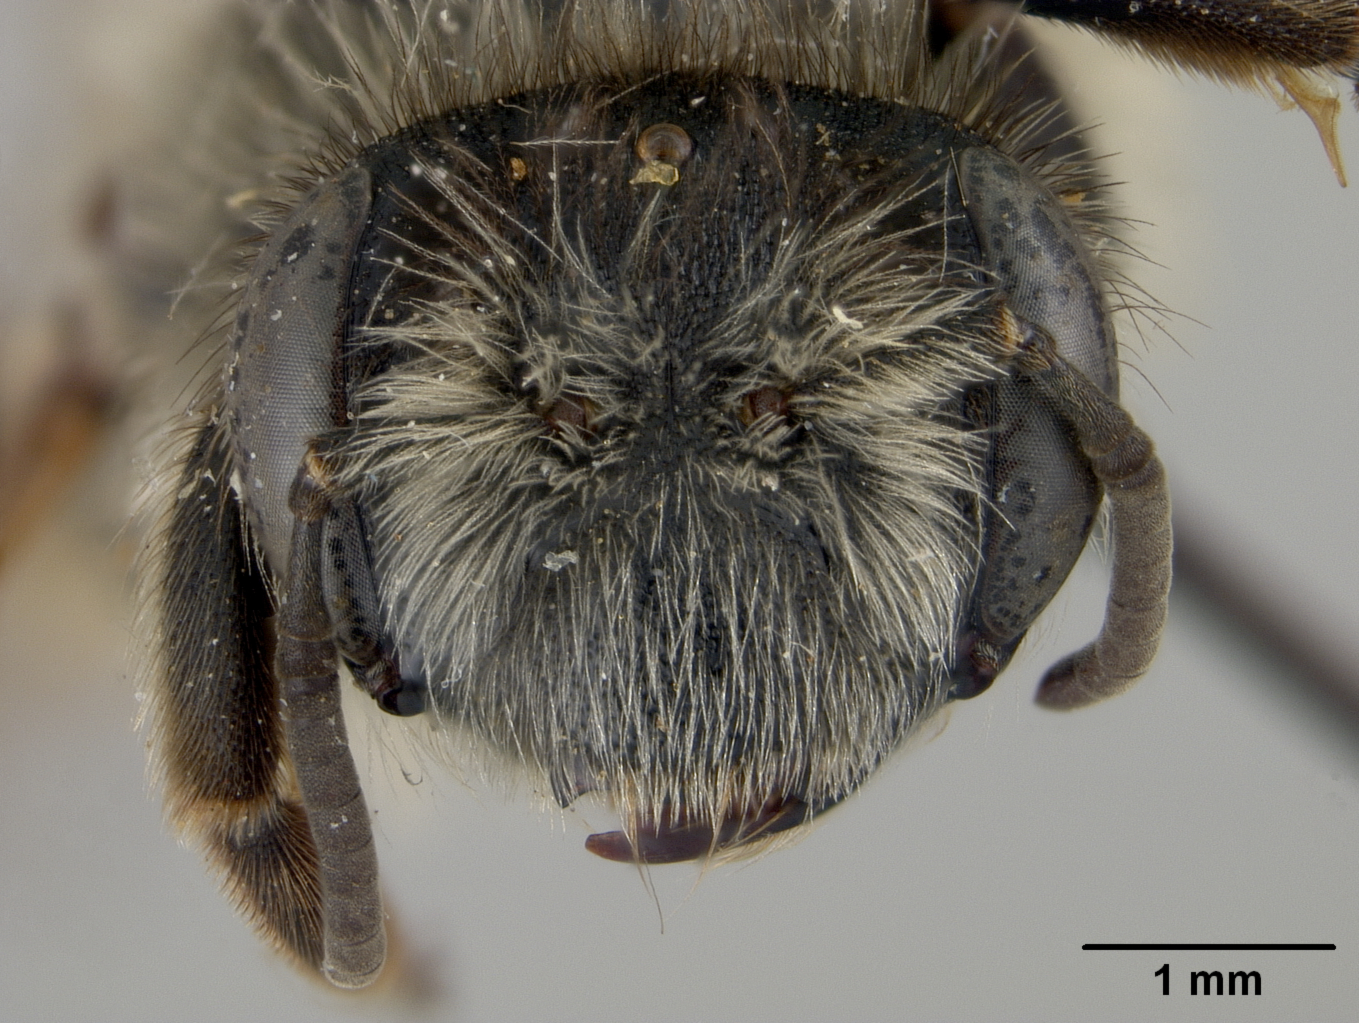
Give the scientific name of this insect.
Andrena kengracensis
